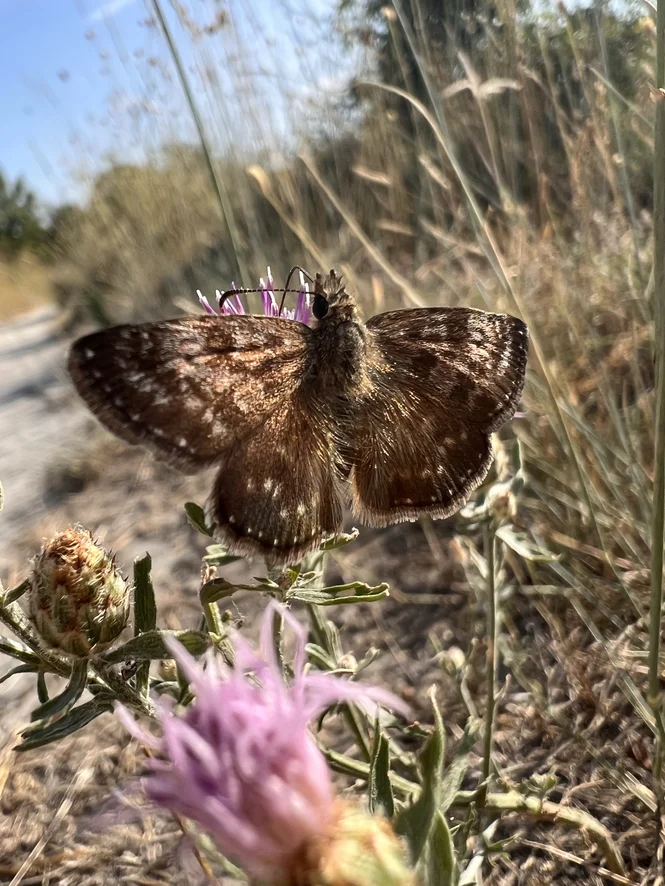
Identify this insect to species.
Erynnis tages
